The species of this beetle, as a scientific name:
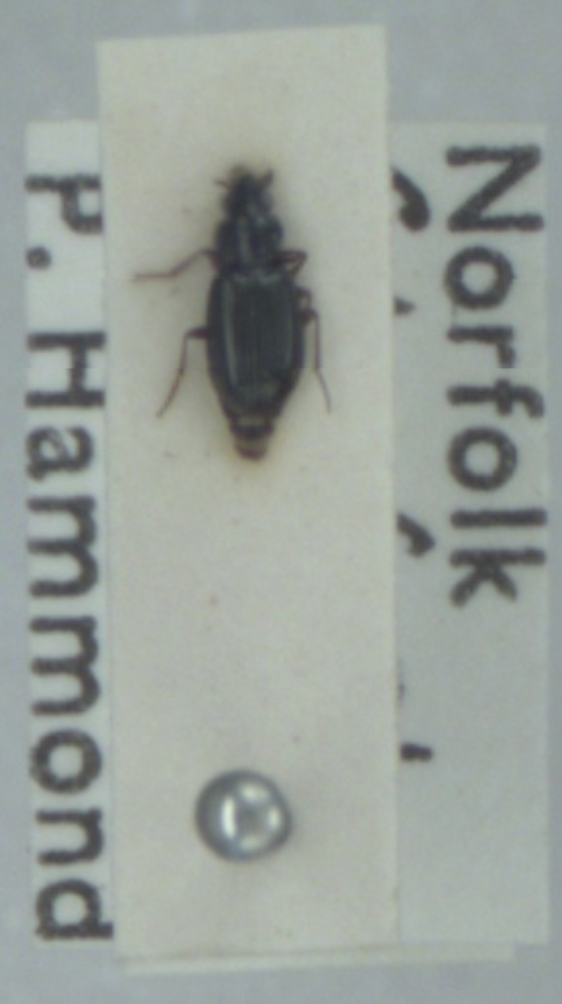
Bembidion guttula
